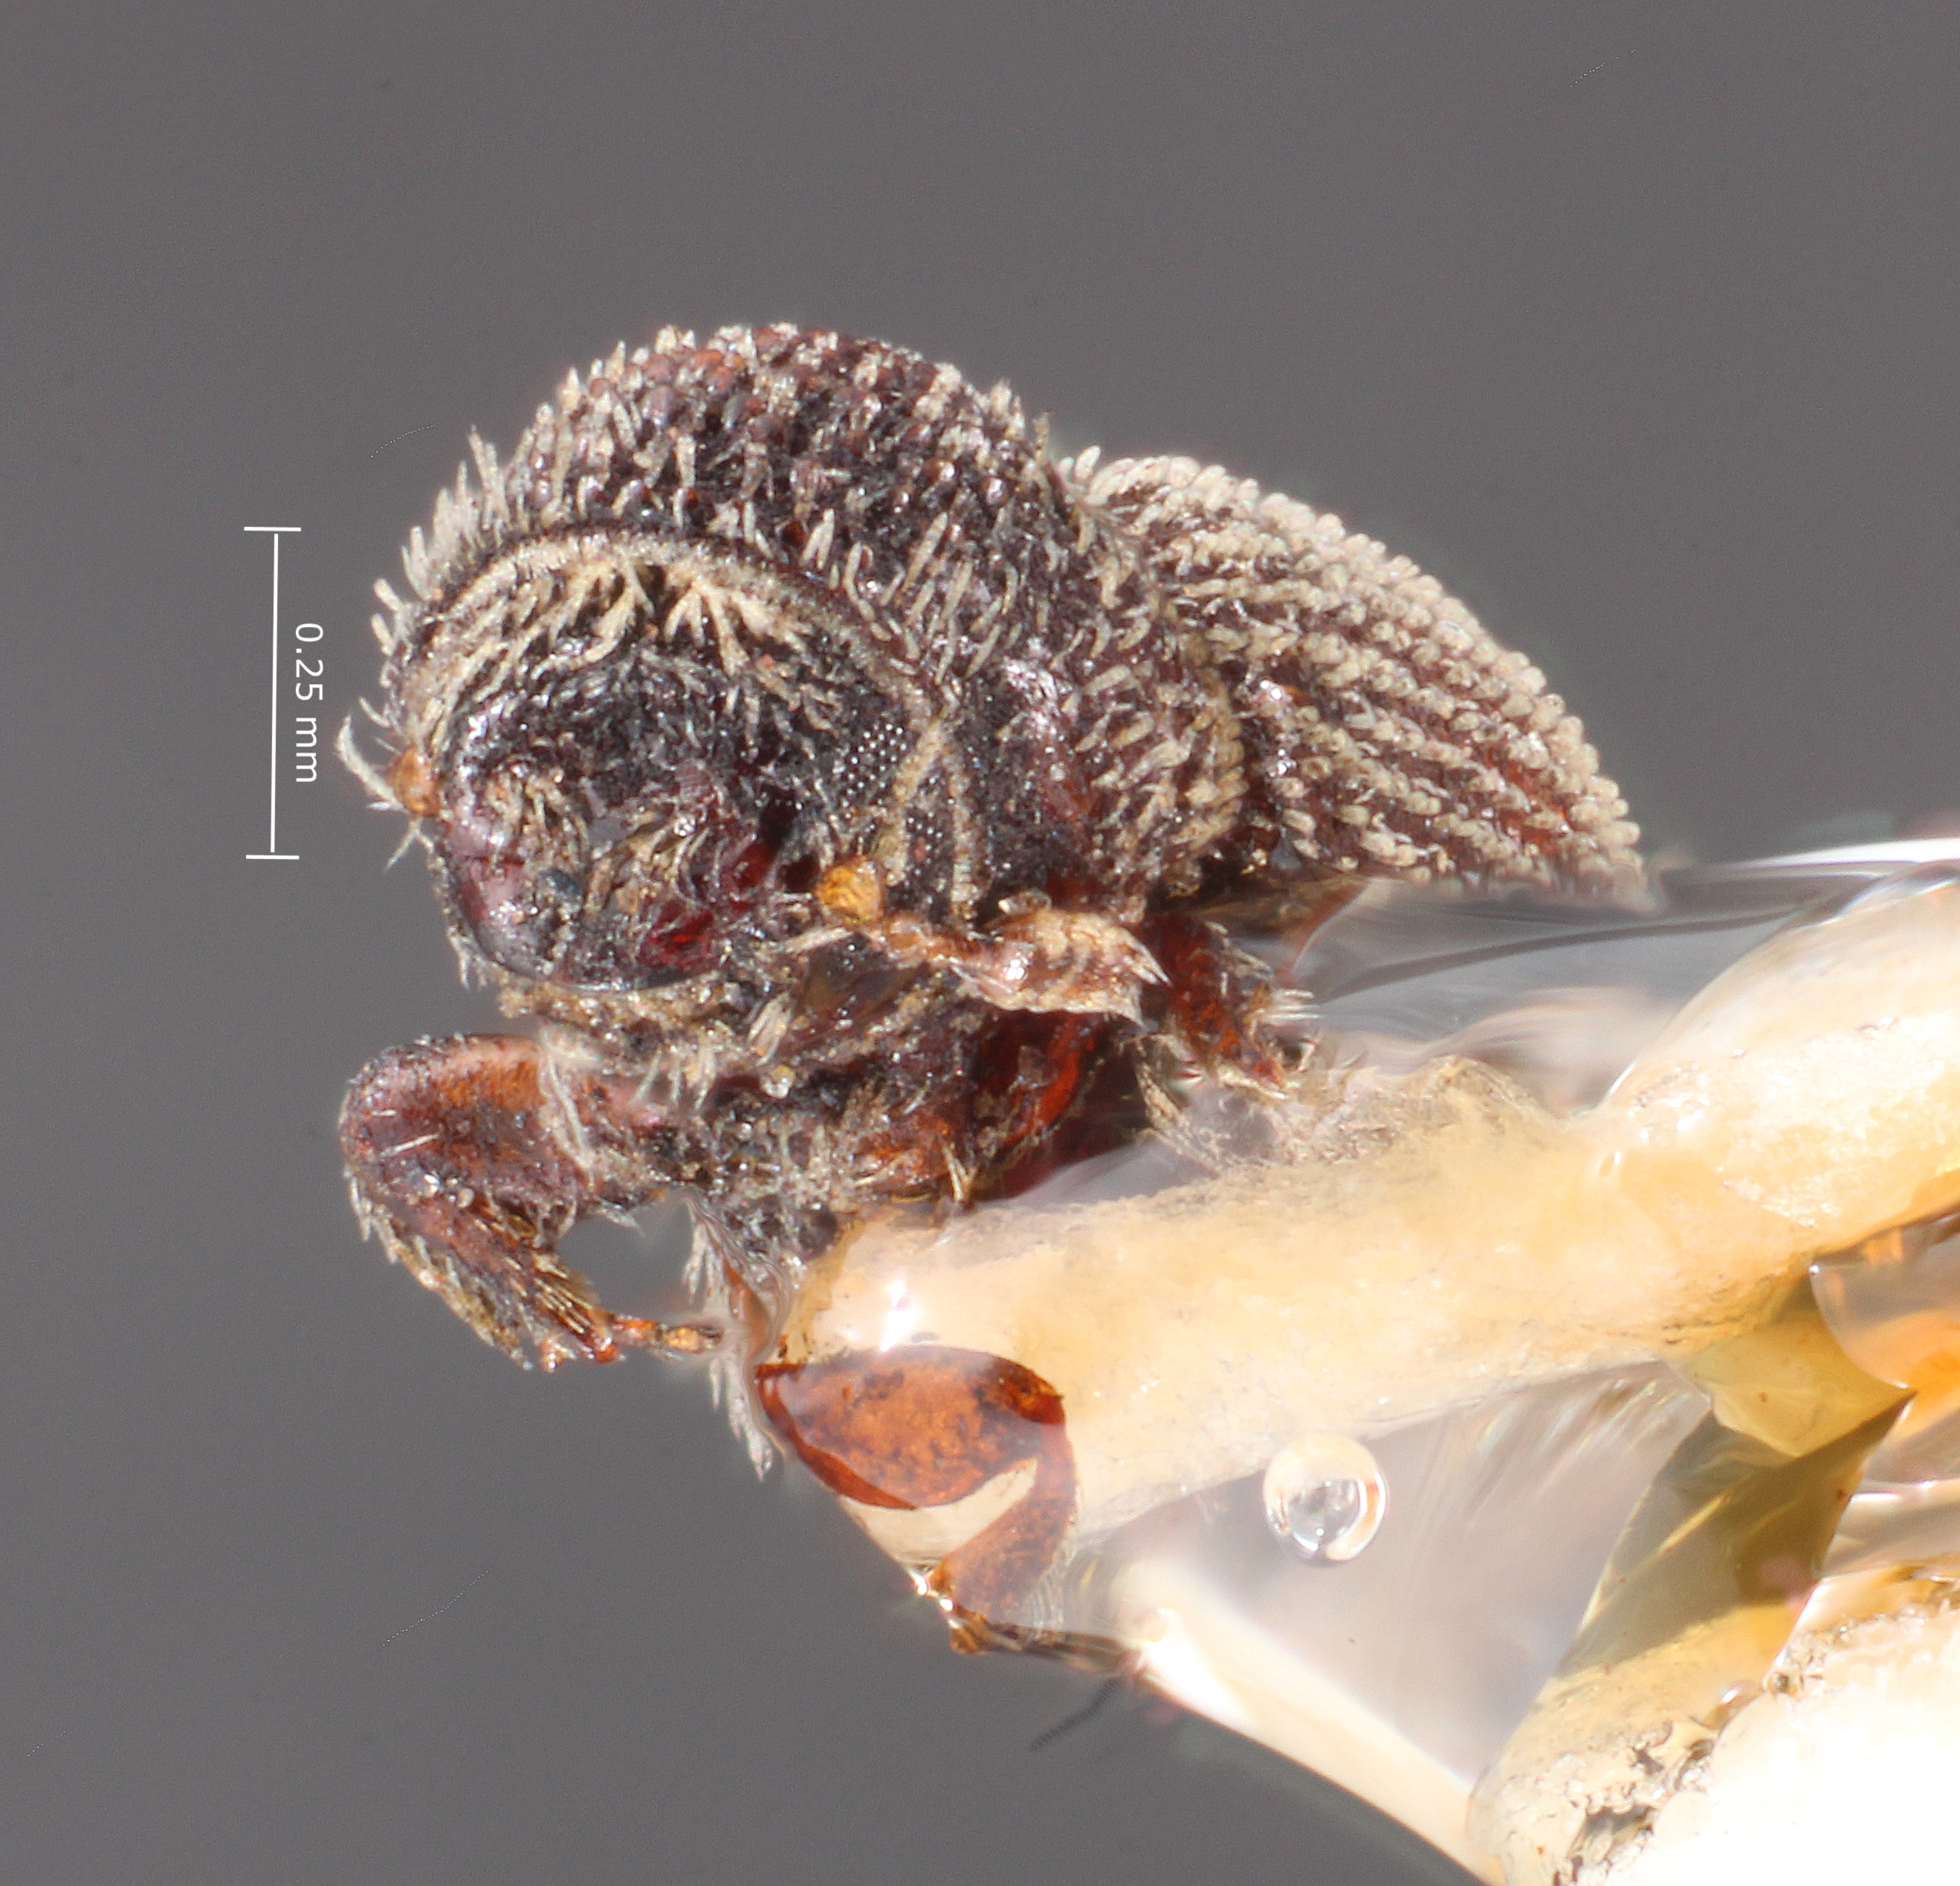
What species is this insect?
Pseudothysanoes barberi
